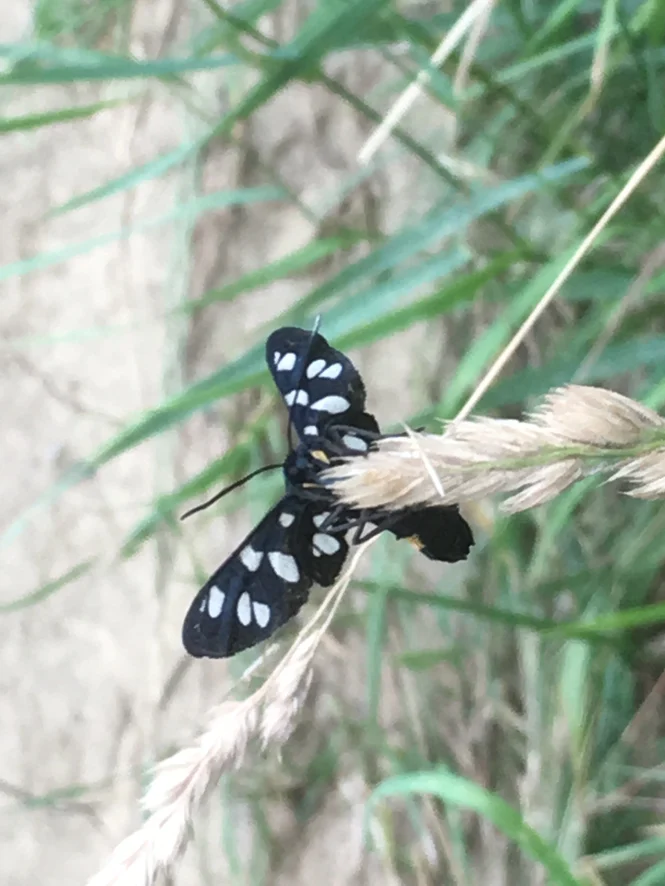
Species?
Amata phegea
